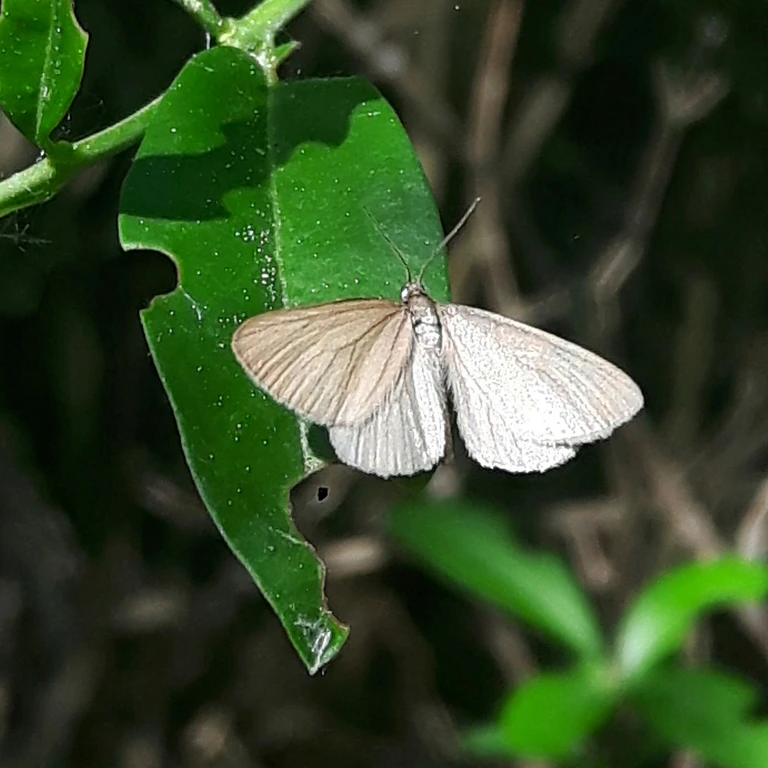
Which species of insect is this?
Siona lineata
